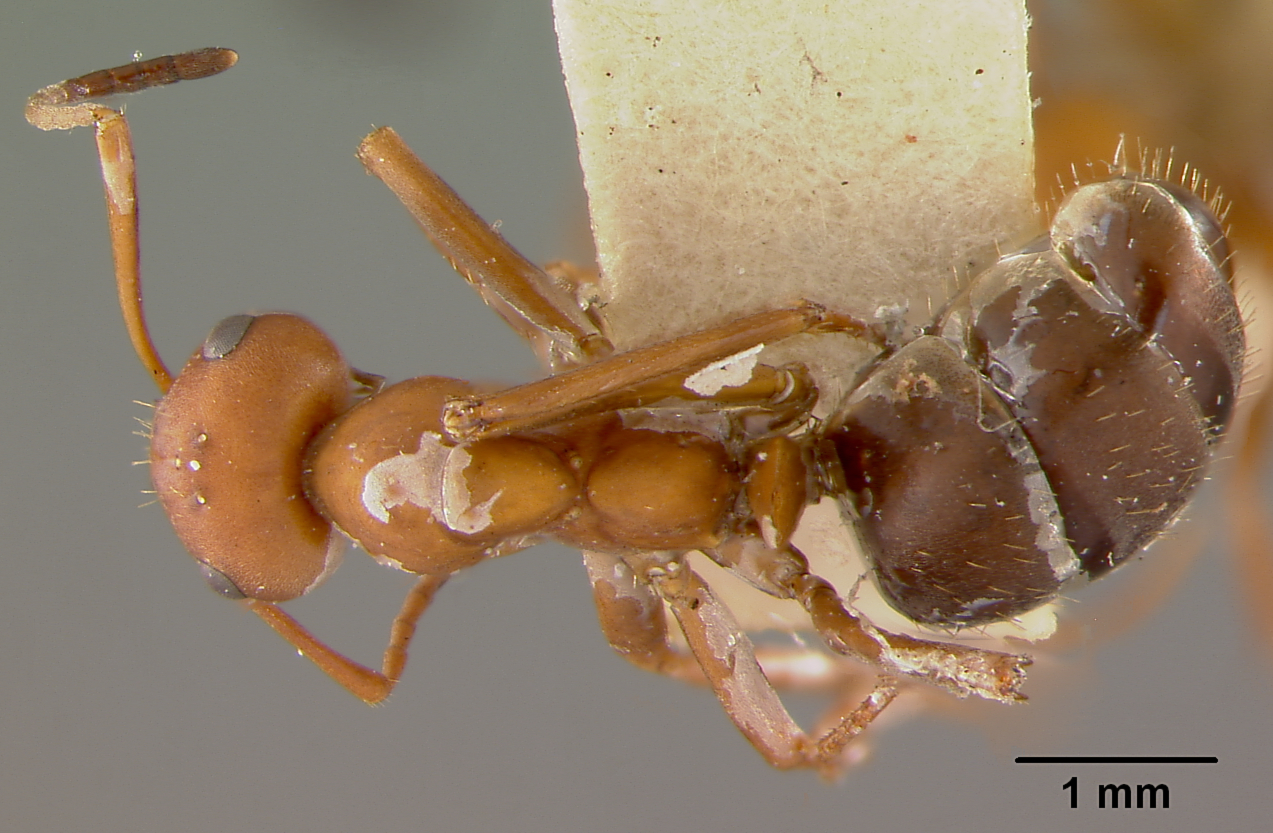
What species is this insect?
Formica microgyna
